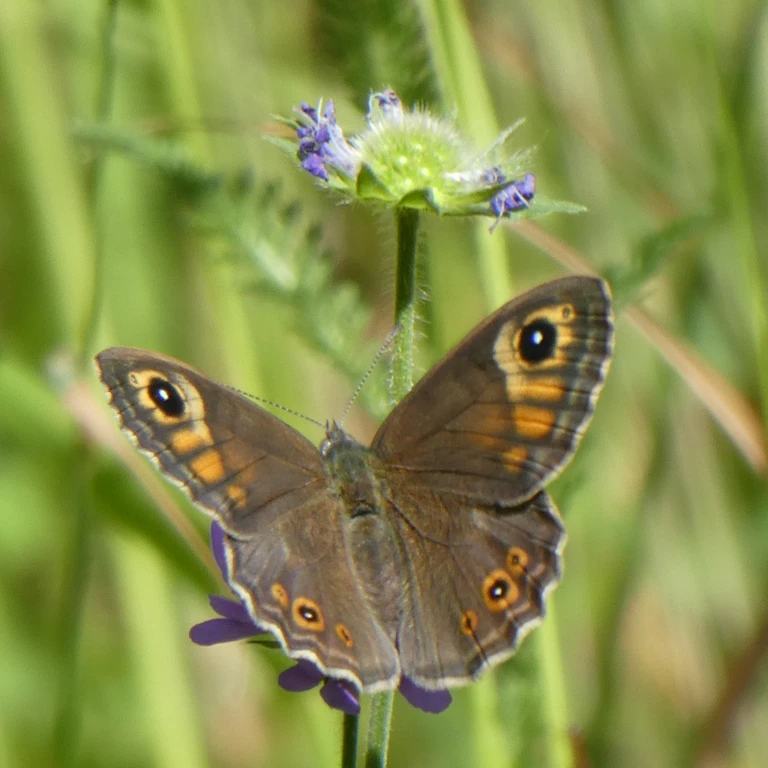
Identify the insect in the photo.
Lasiommata maera (also Pararge maera)
